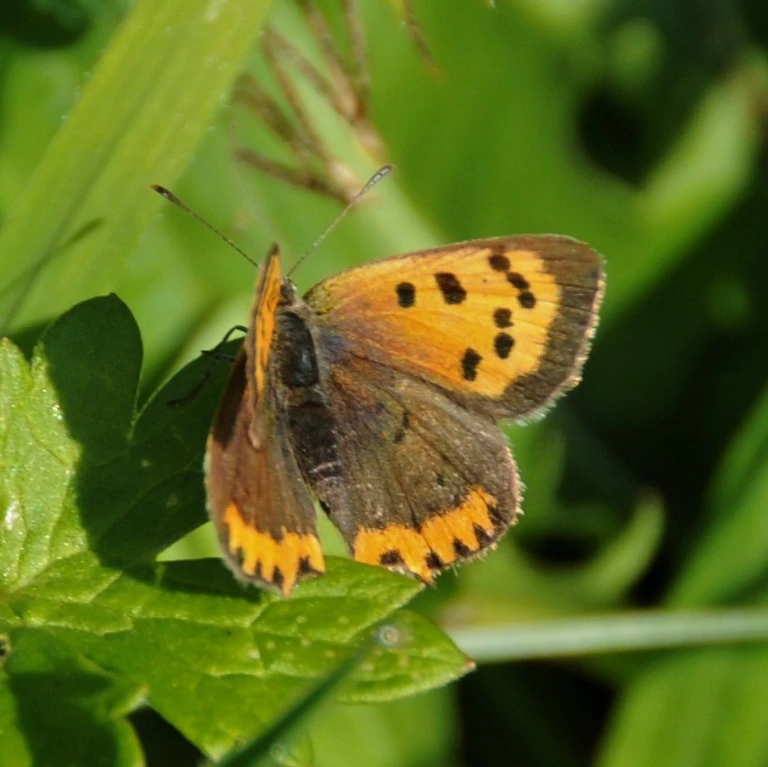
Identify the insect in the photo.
Lycaena phlaeas
